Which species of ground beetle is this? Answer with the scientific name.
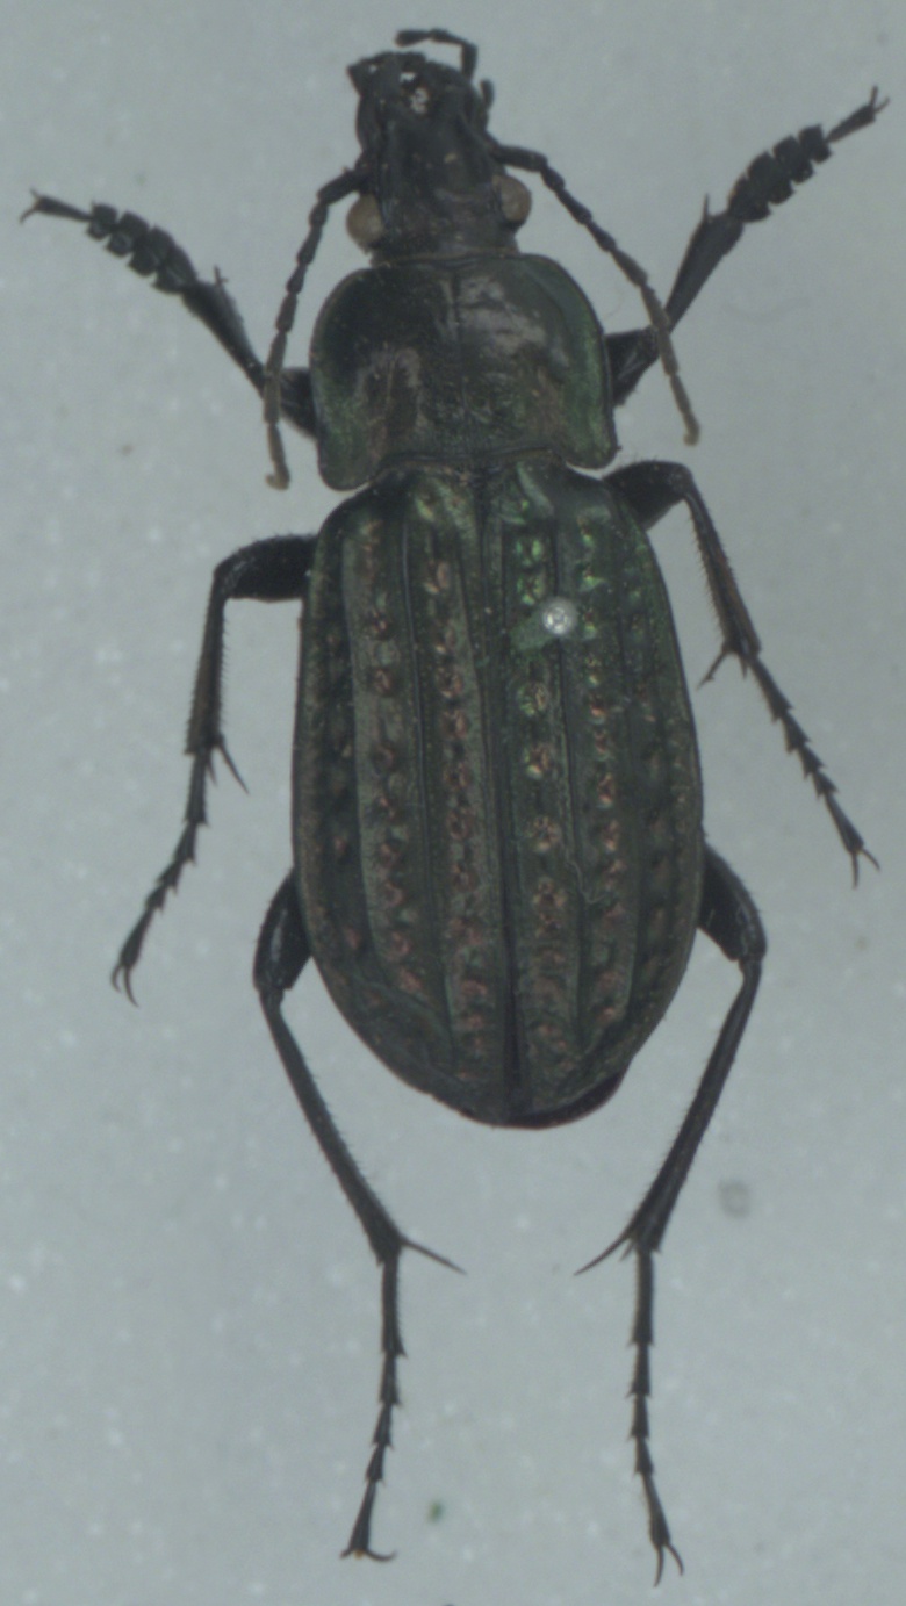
Carabus clatratus
